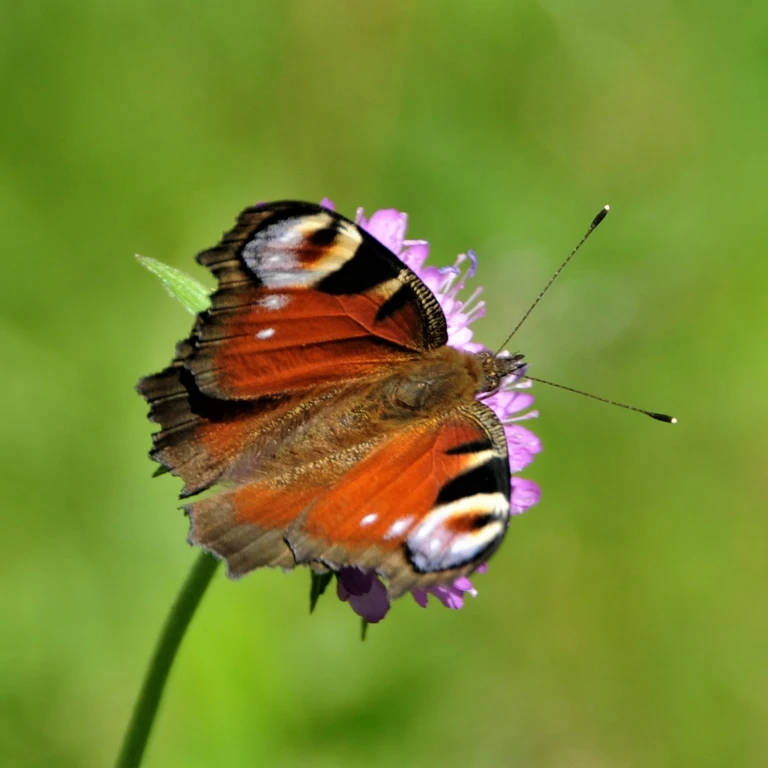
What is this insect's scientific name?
Aglais io
